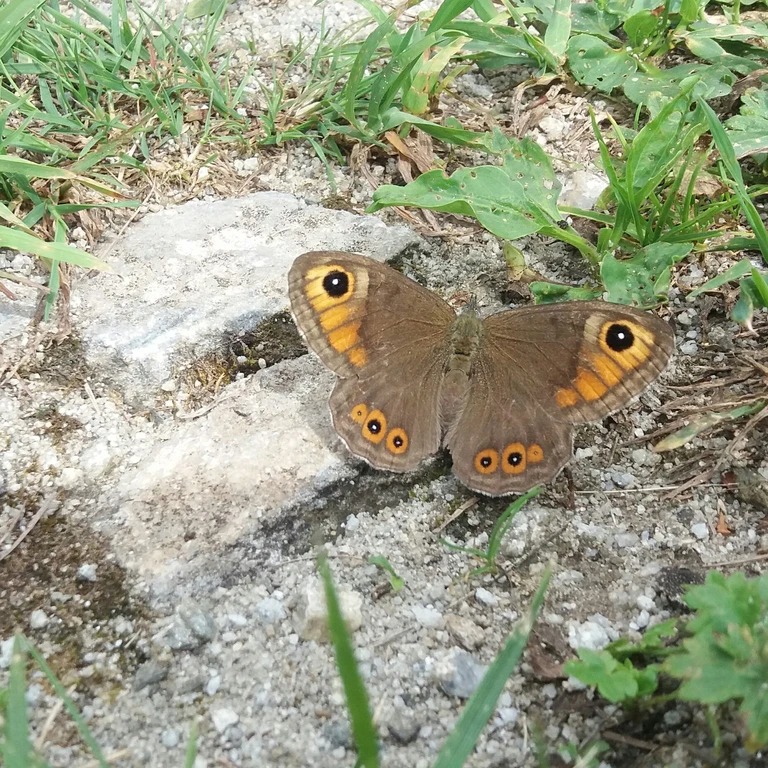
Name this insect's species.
Lasiommata maera (also Pararge maera)
